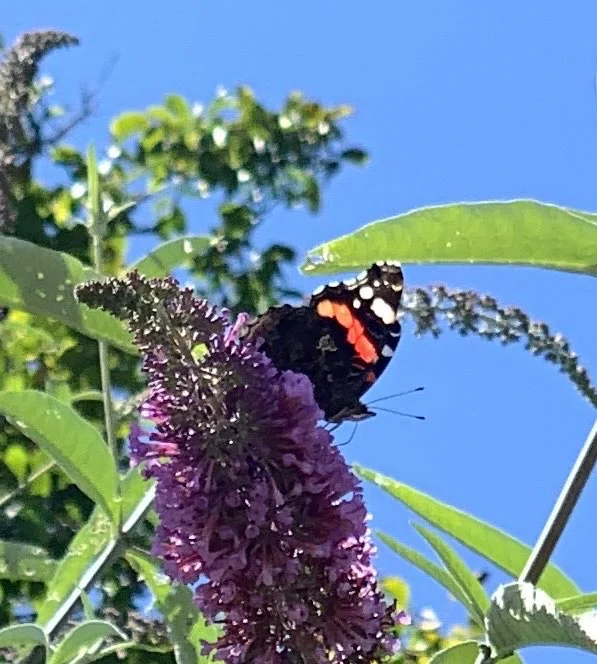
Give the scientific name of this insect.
Vanessa atalanta
